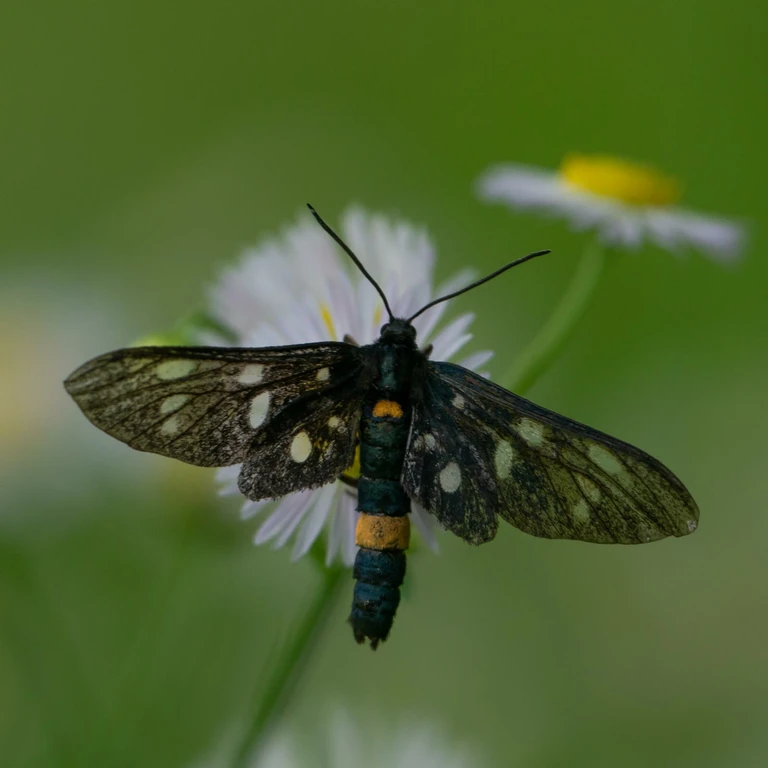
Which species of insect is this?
Amata phegea
